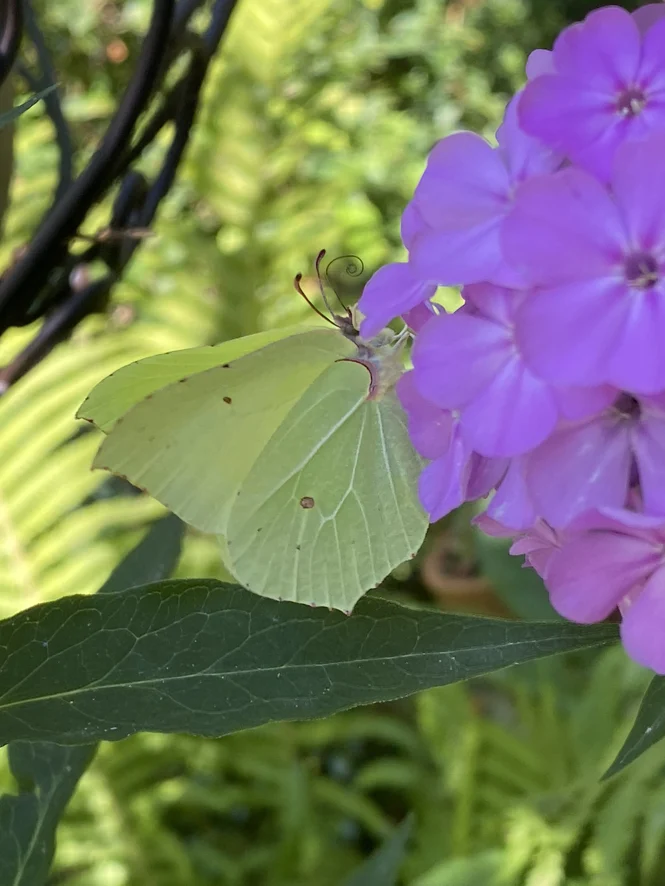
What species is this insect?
Gonepteryx rhamni
